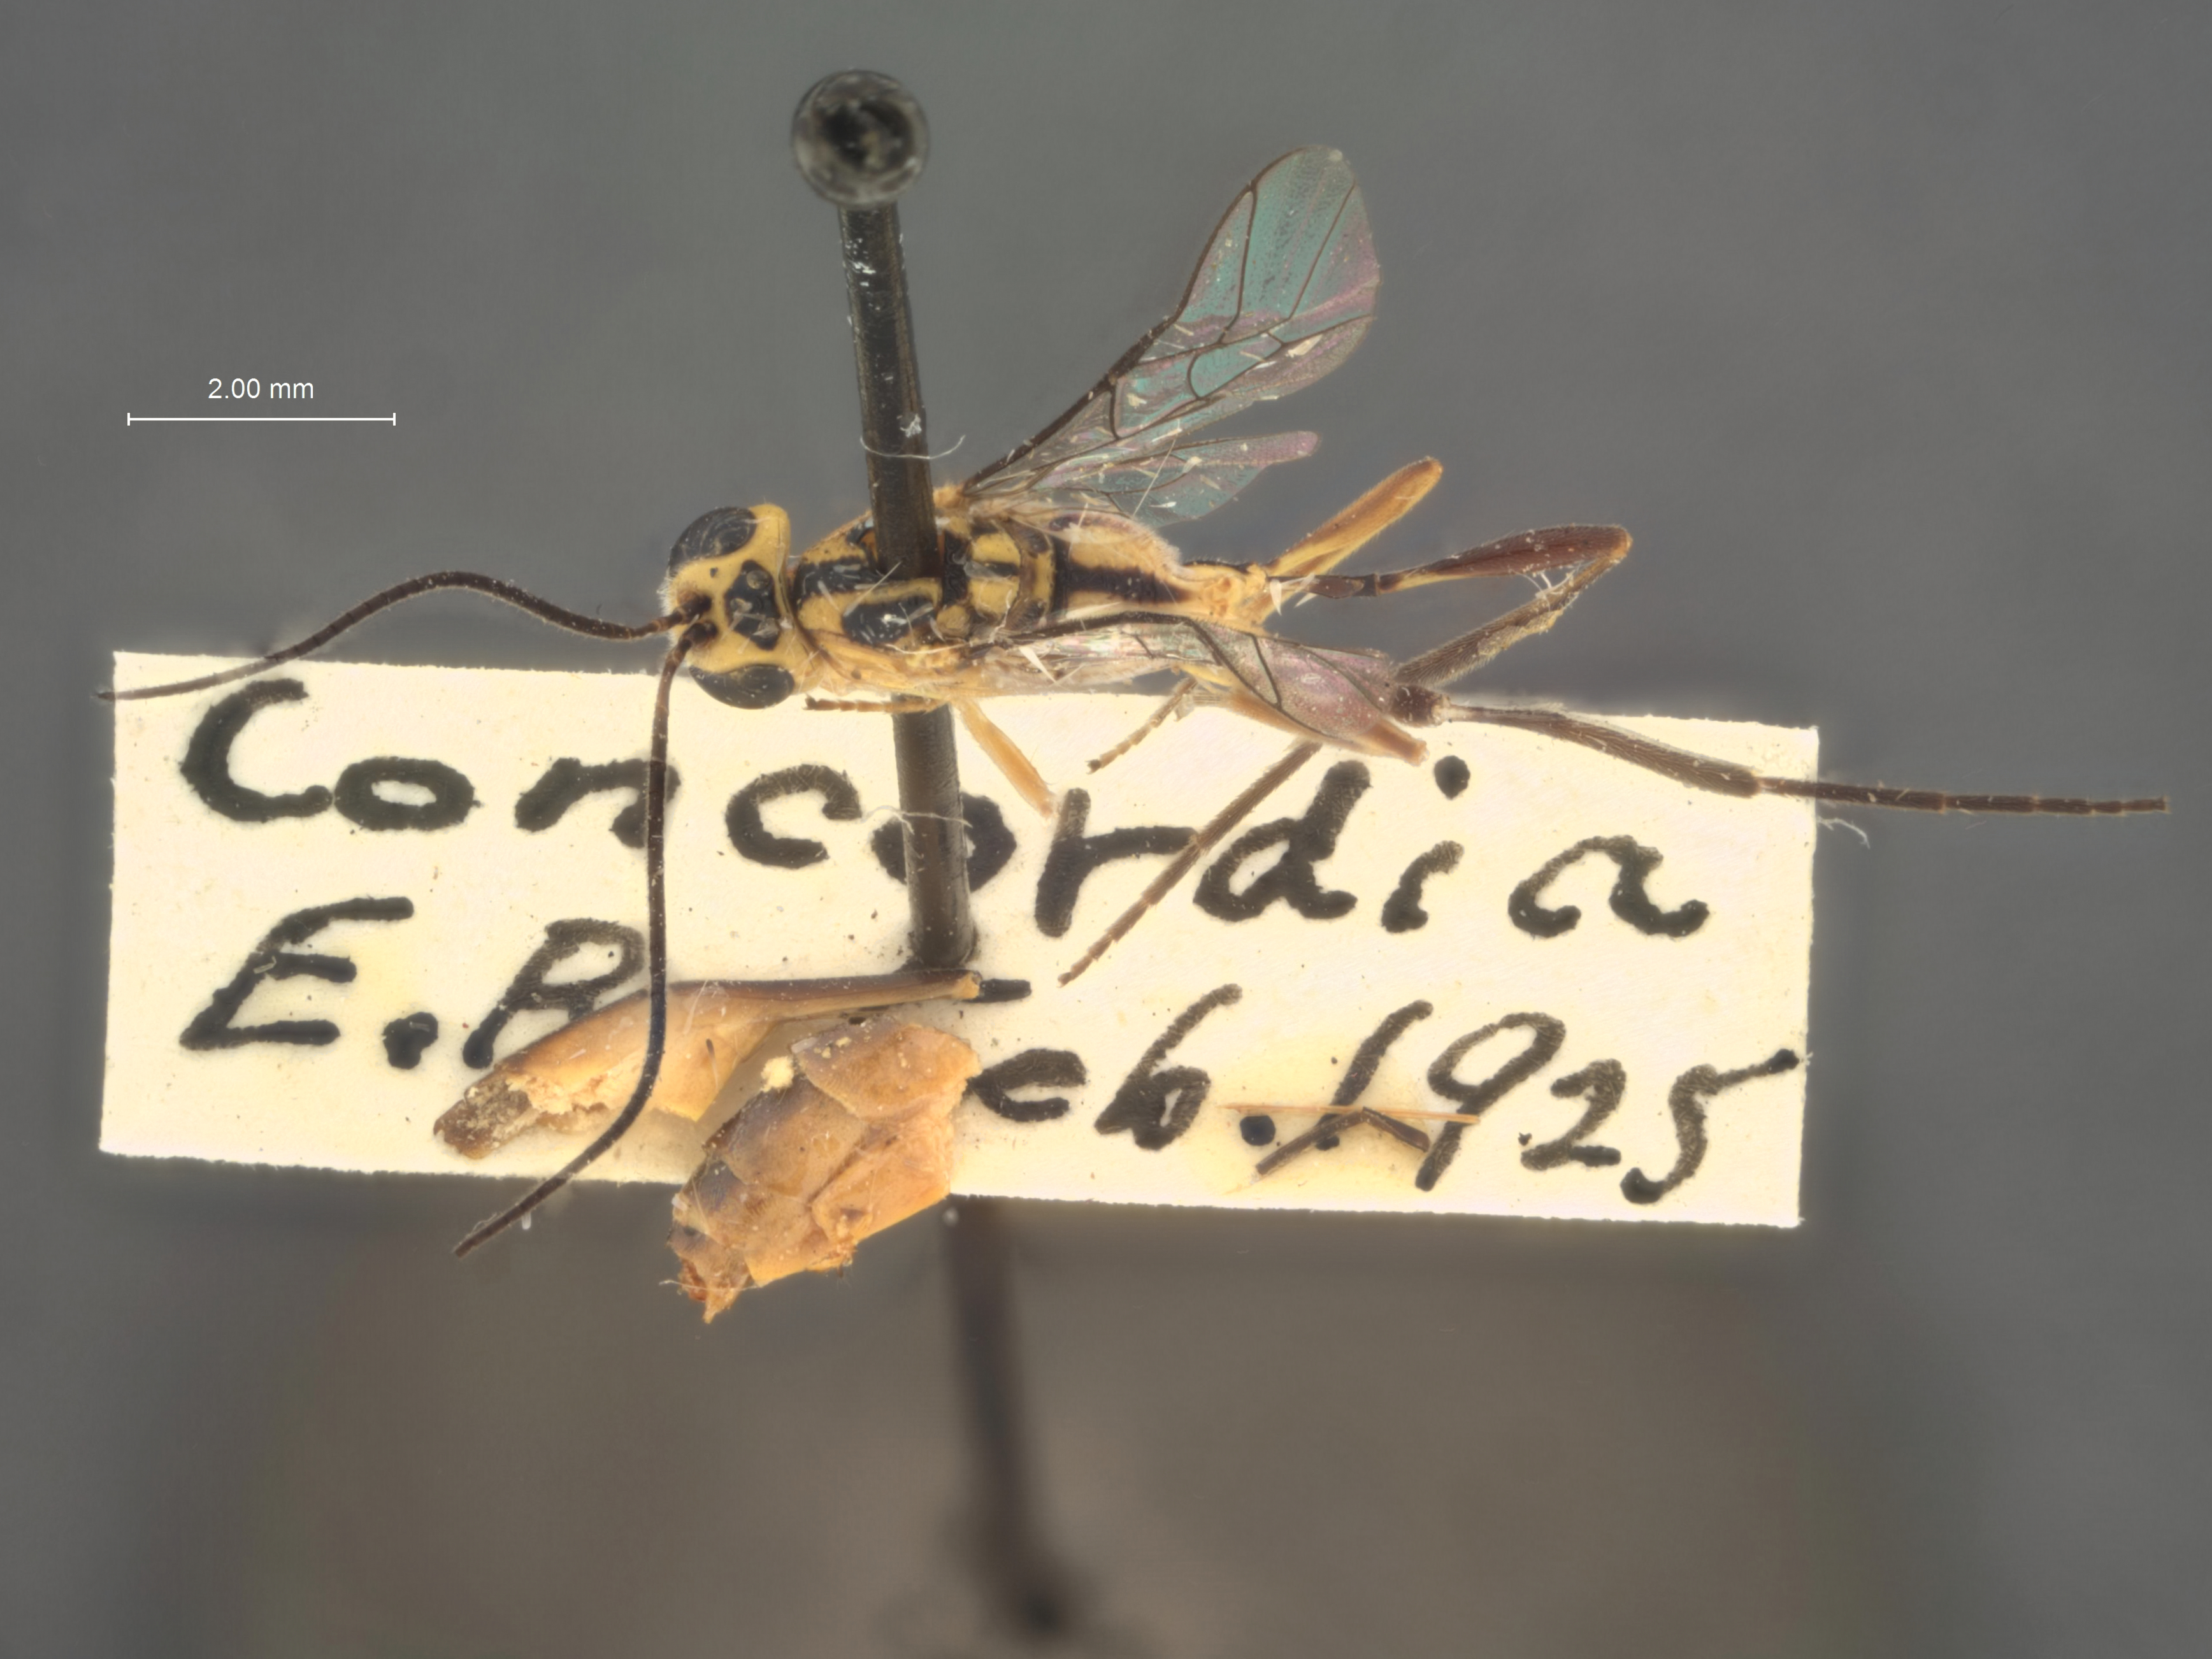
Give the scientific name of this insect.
Podogaster cactorum
